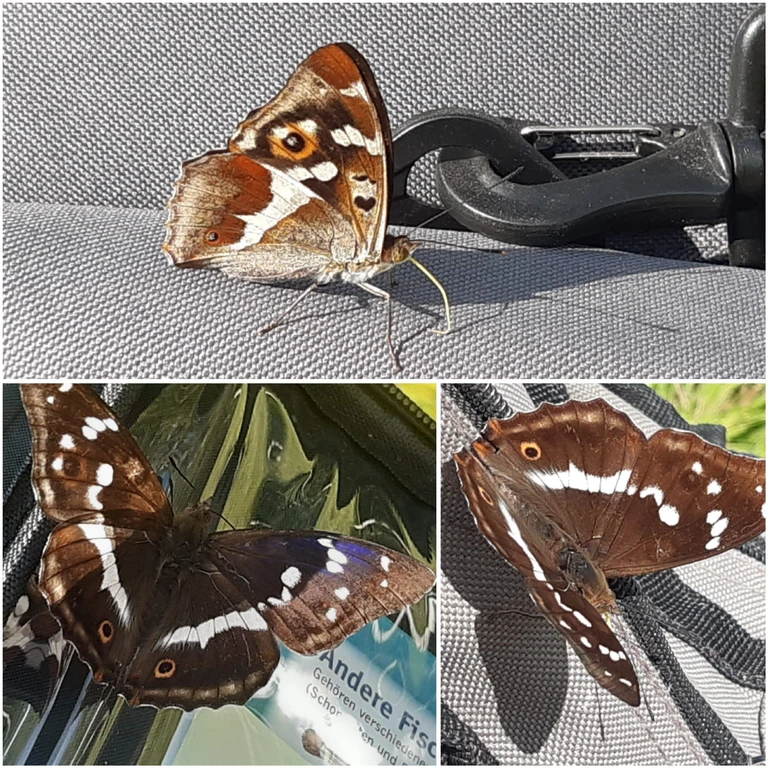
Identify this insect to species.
Apatura iris
